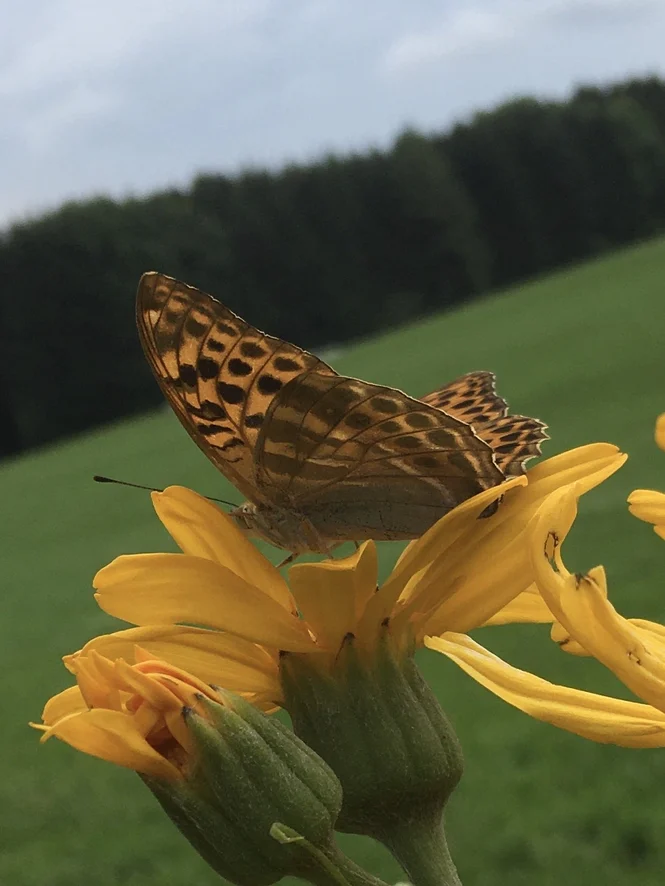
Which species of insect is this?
Argynnis paphia
